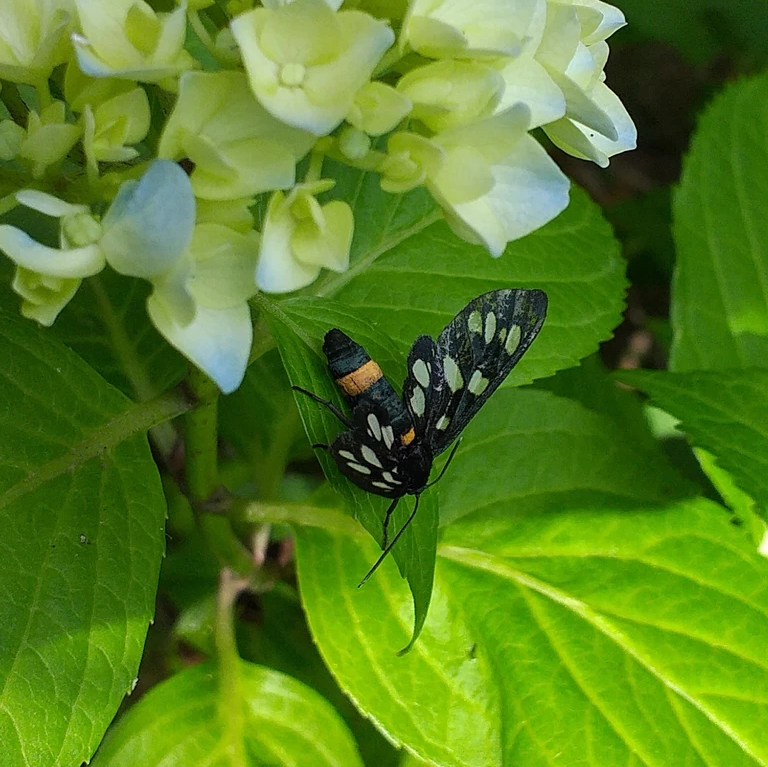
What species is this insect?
Amata phegea
